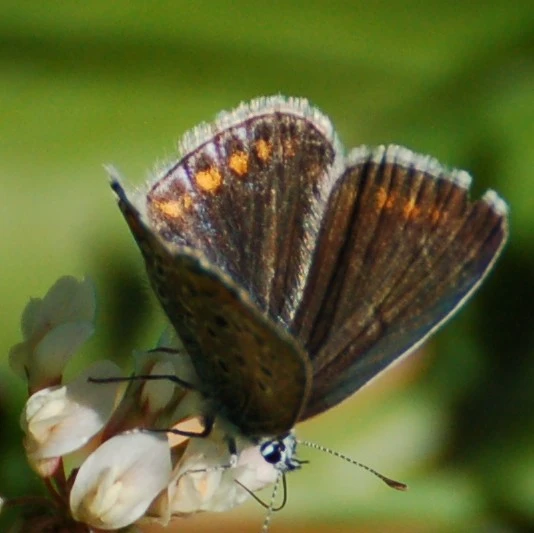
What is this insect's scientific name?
Polyommatus icarus
